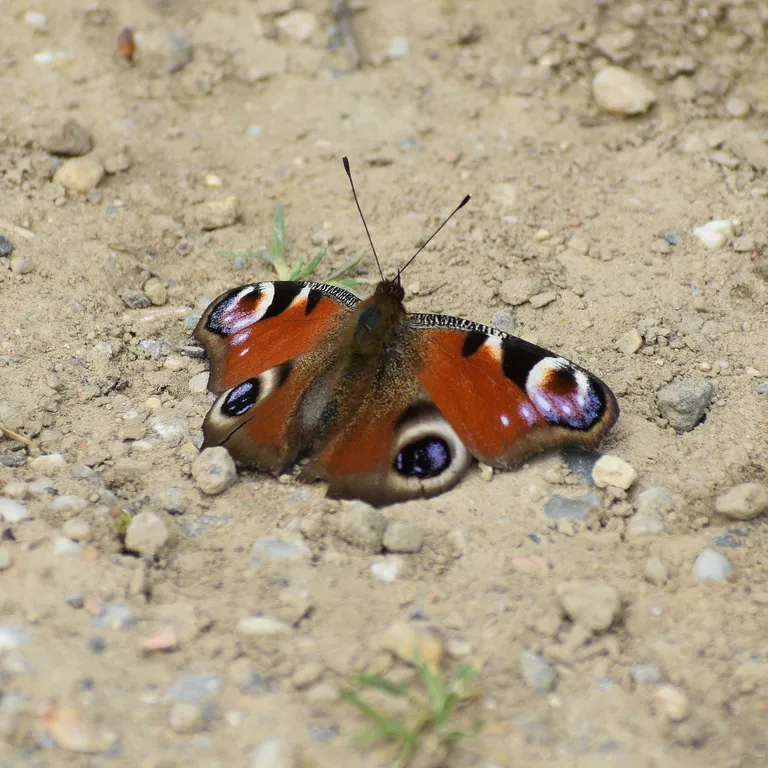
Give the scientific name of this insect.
Aglais io
